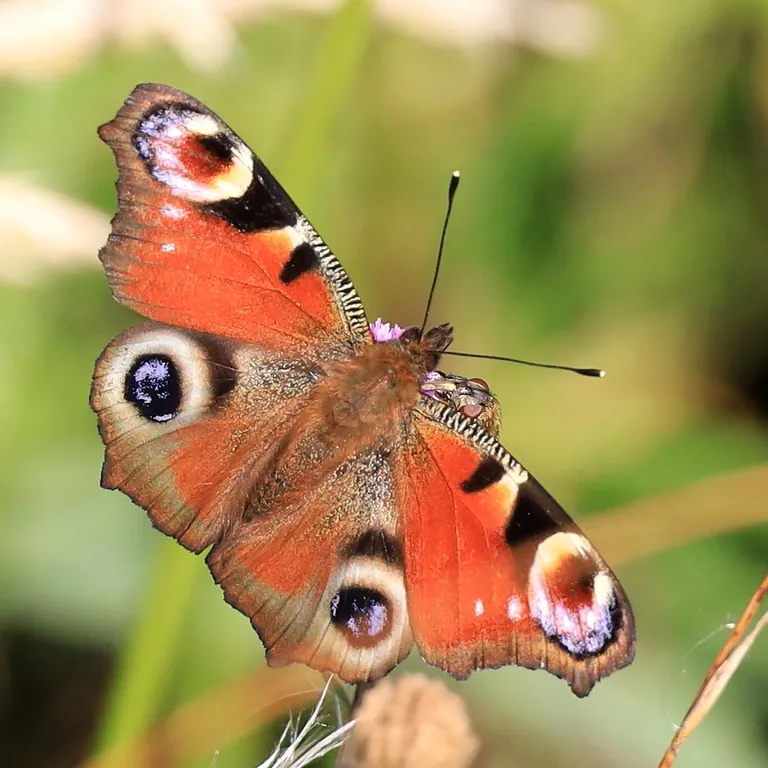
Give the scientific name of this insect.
Aglais io
